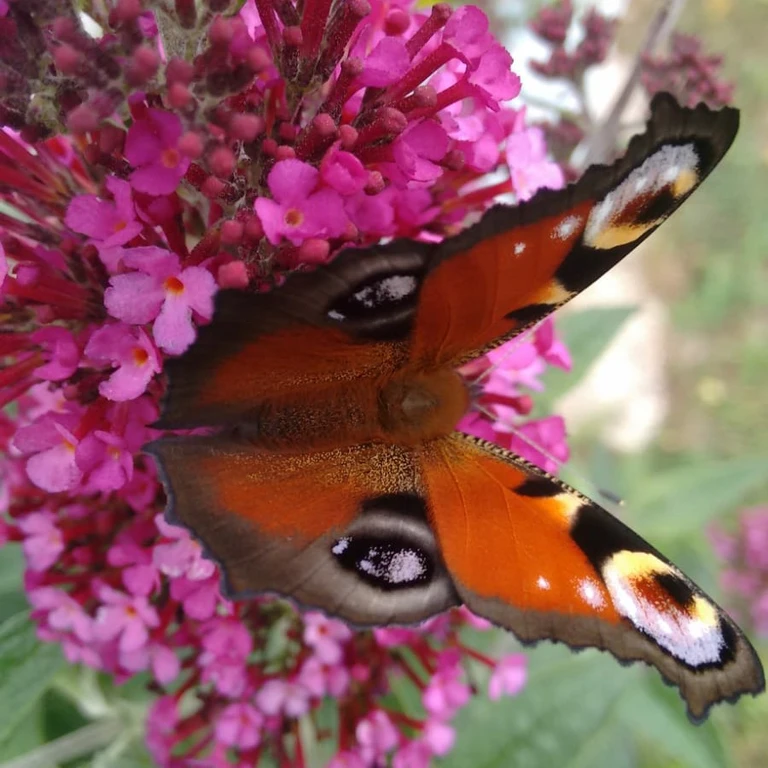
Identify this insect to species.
Aglais io
